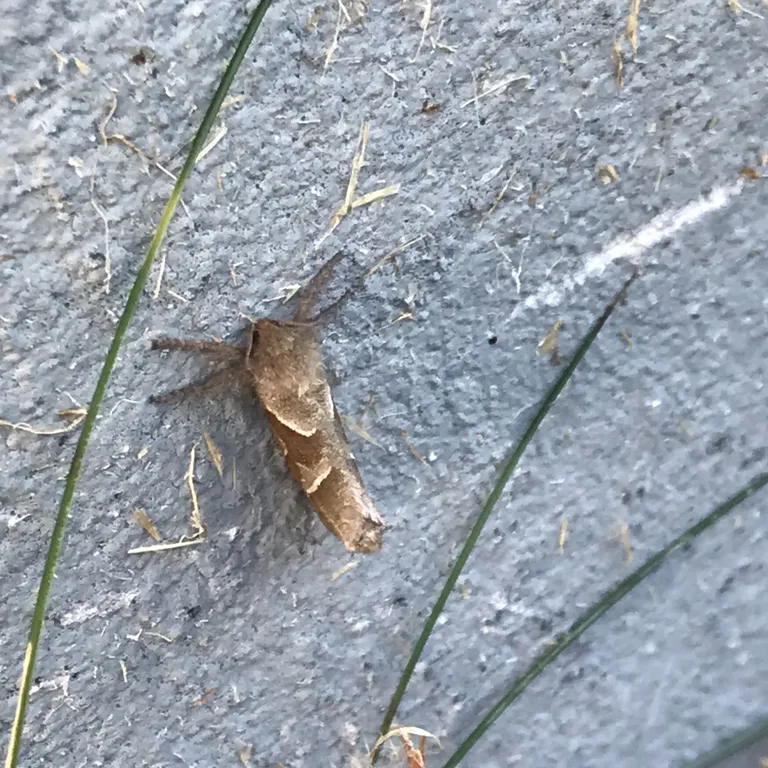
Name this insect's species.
Triodia sylvina
